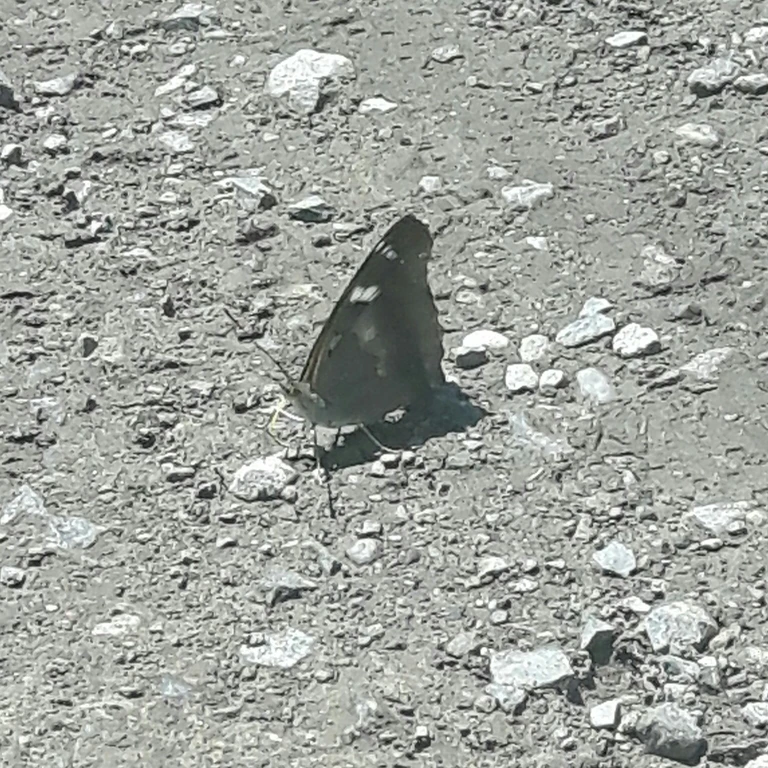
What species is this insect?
Apatura ilia
